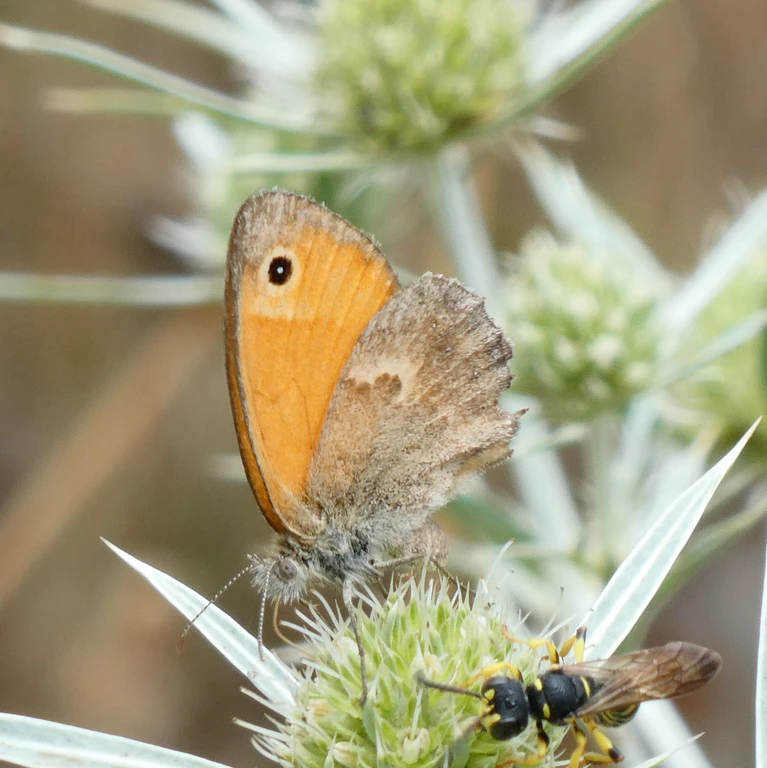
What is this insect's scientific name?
Coenonympha pamphilus
